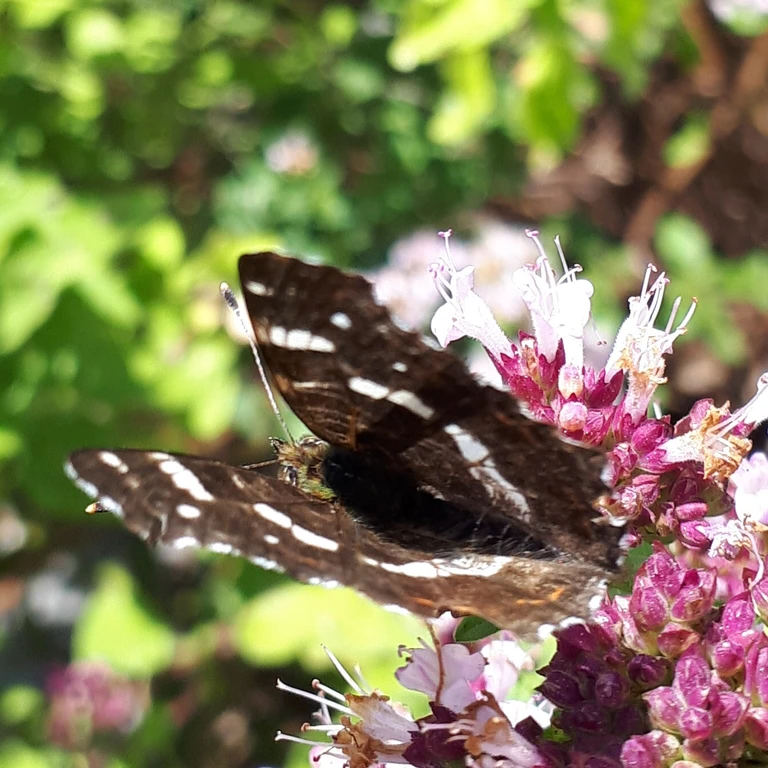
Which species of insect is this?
Araschnia levana
